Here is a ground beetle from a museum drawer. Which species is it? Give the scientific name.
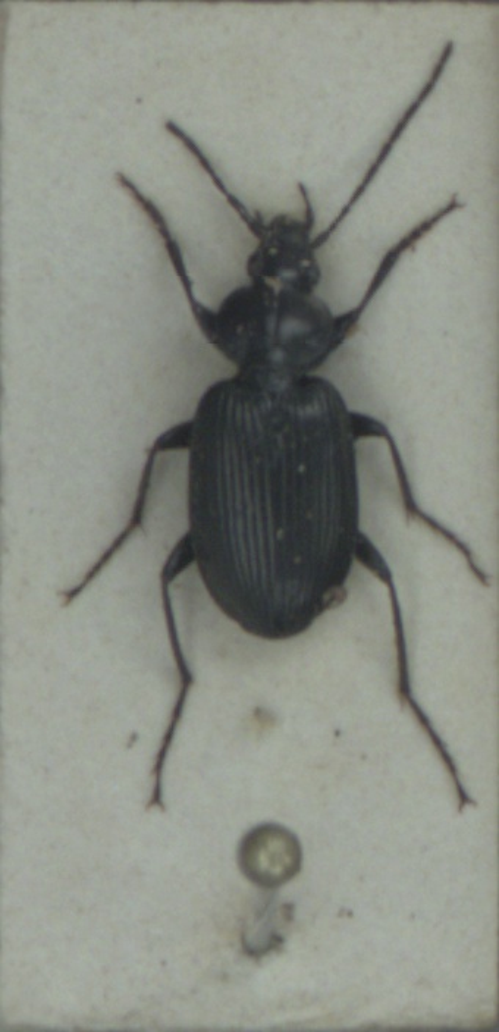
Agonum emarginatum
